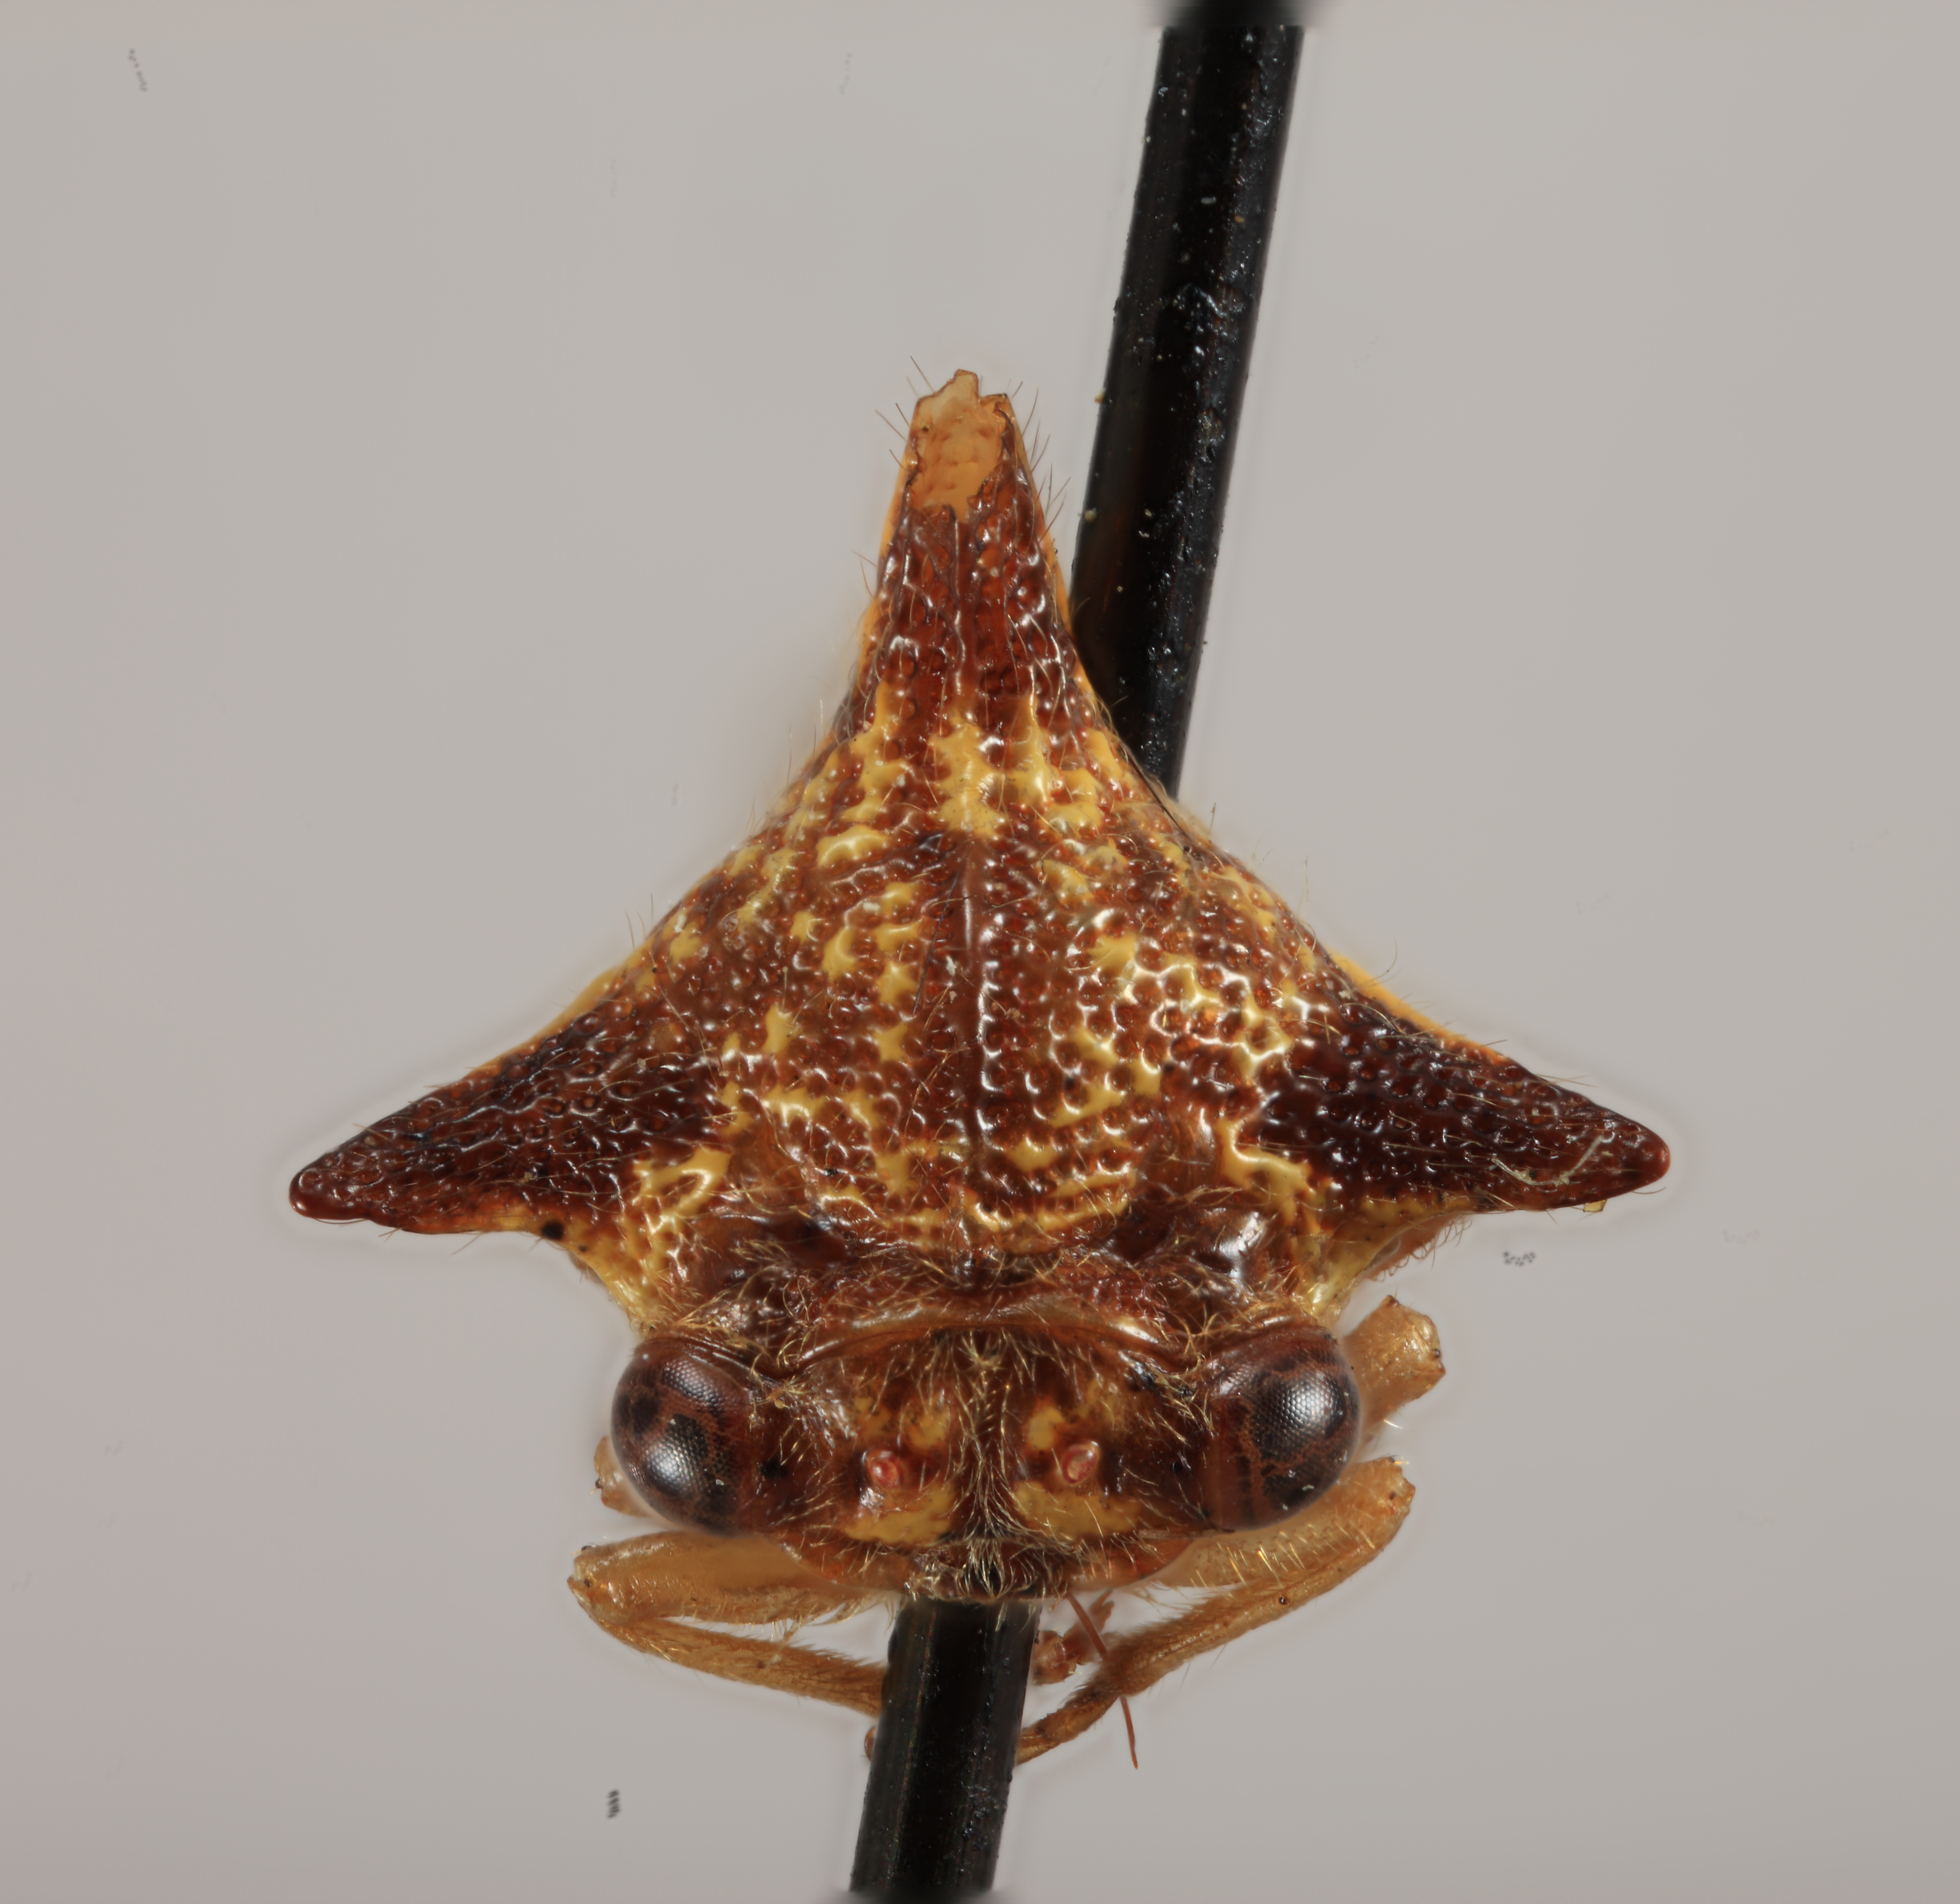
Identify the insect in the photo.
Alchisme costaricensis
